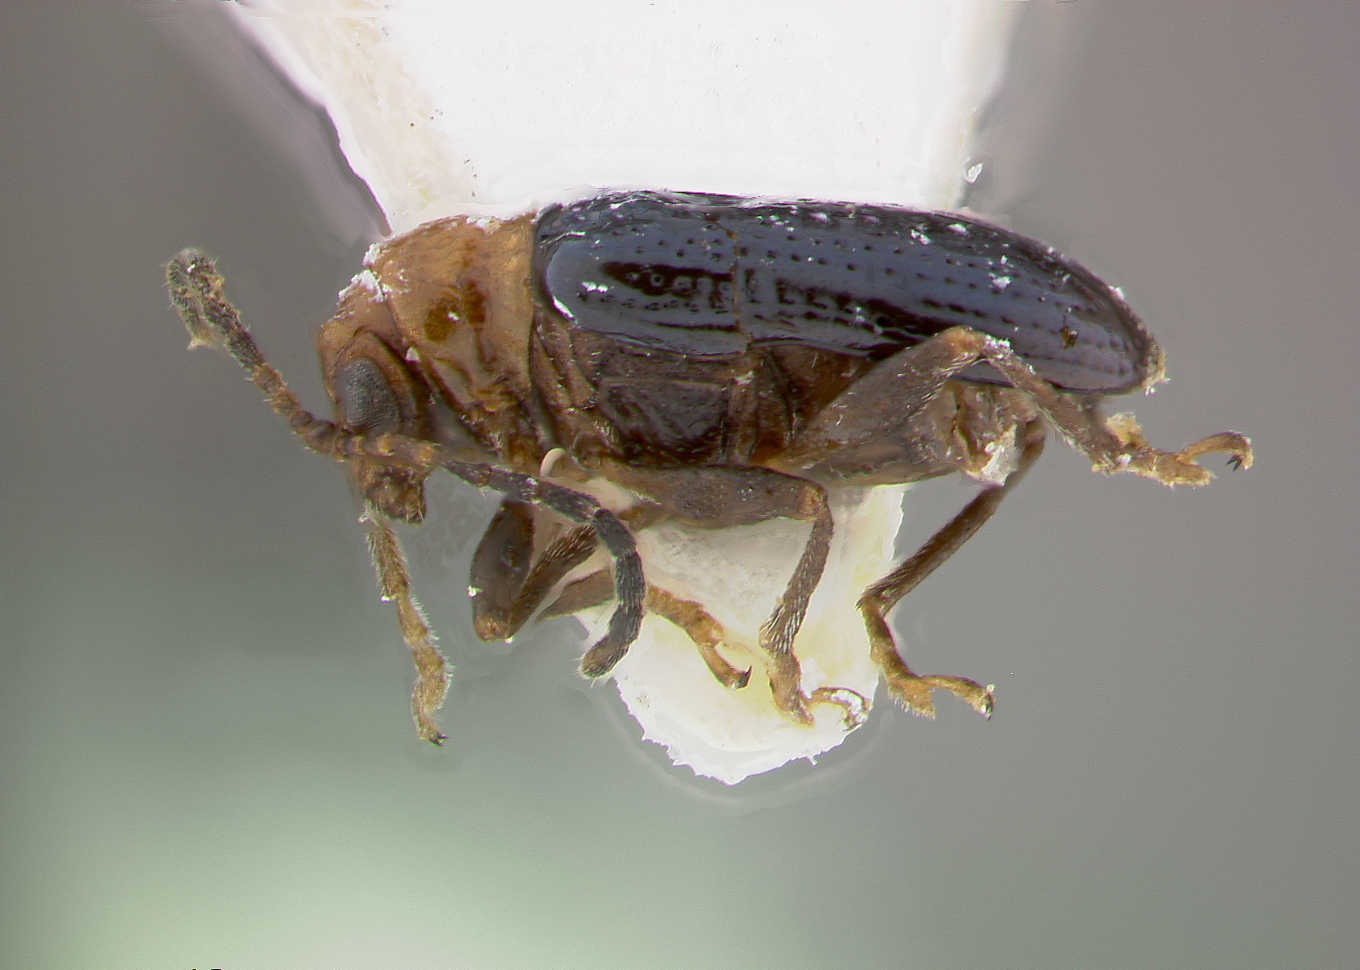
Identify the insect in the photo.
Oulema pumila
